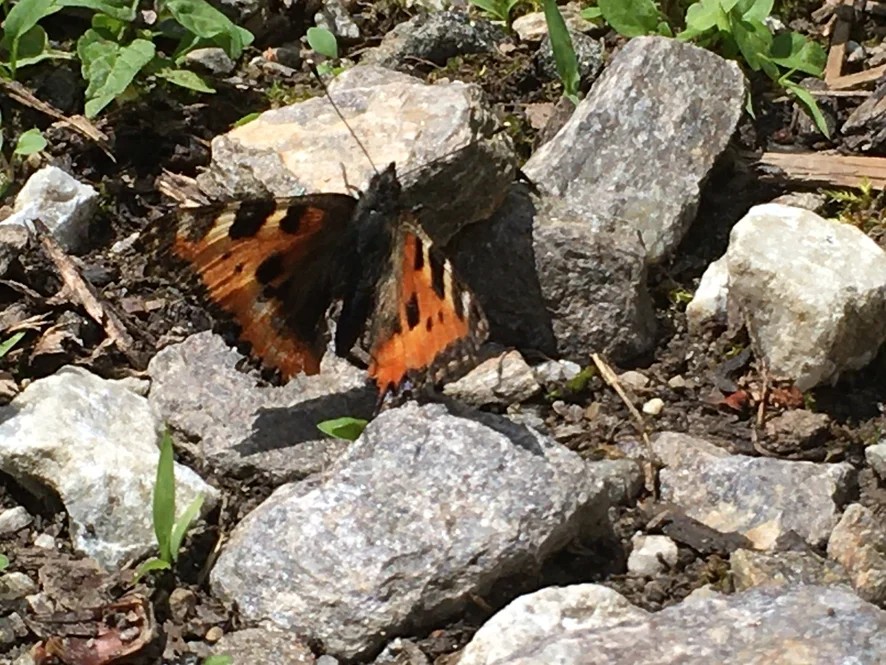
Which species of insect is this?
Aglais urticae
